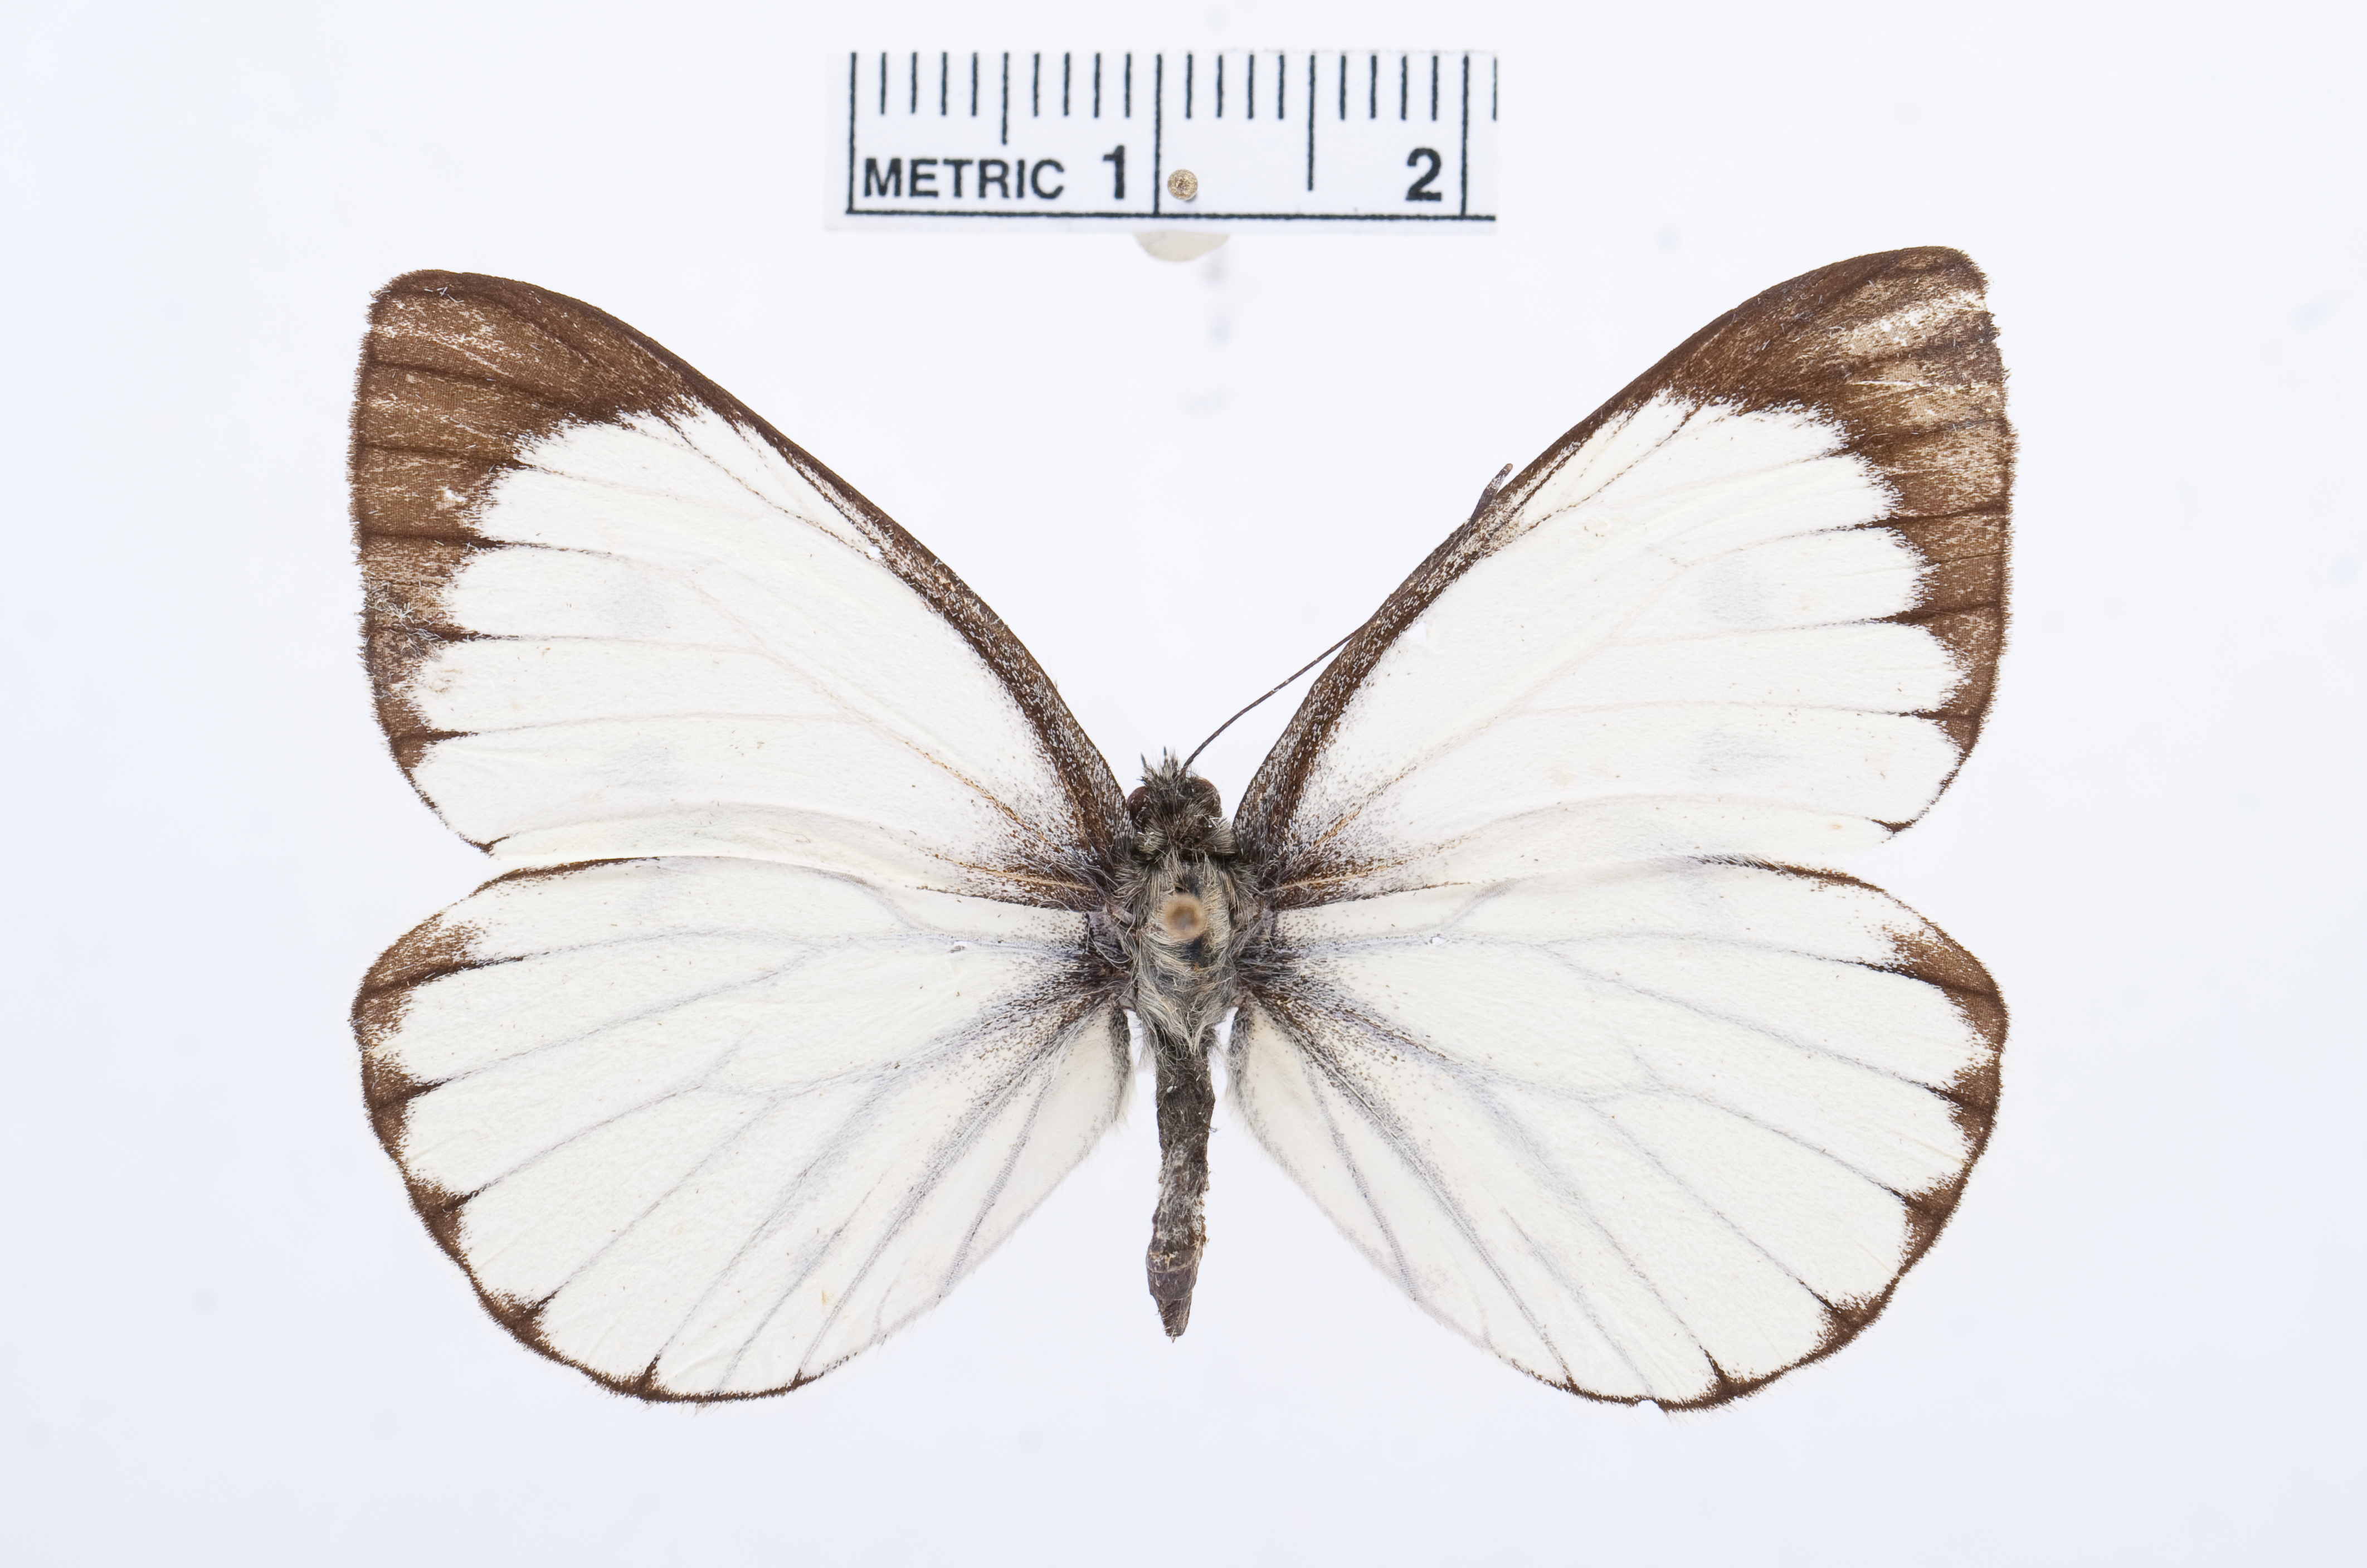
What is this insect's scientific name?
Pieris brassicoides
